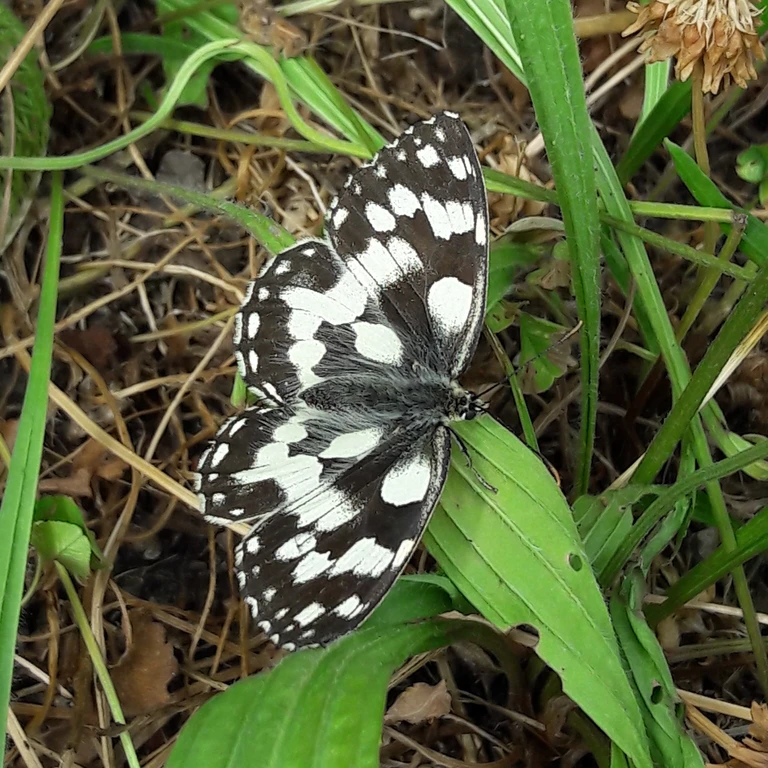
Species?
Melanargia galathea
